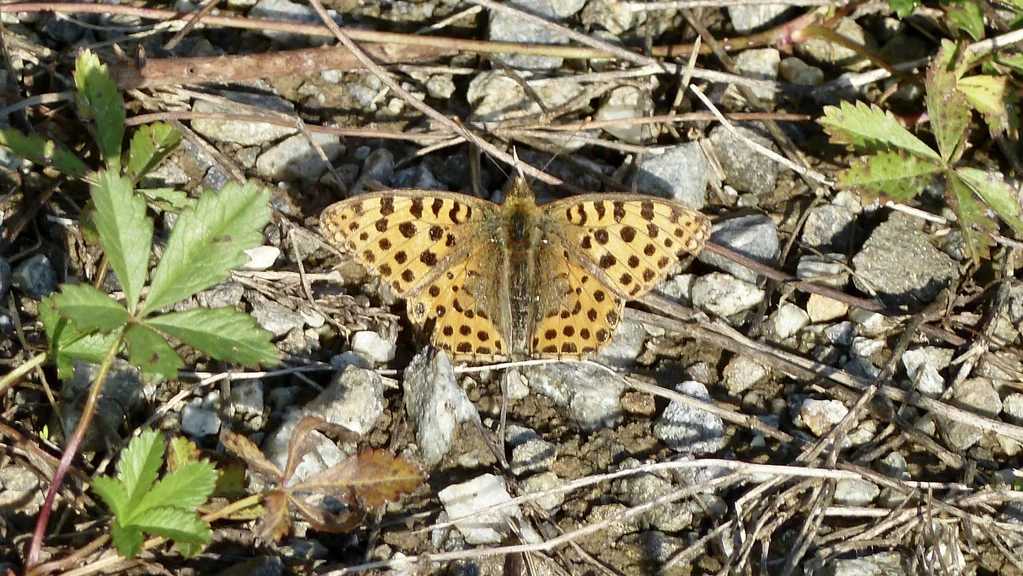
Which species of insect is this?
Issoria lathonia
